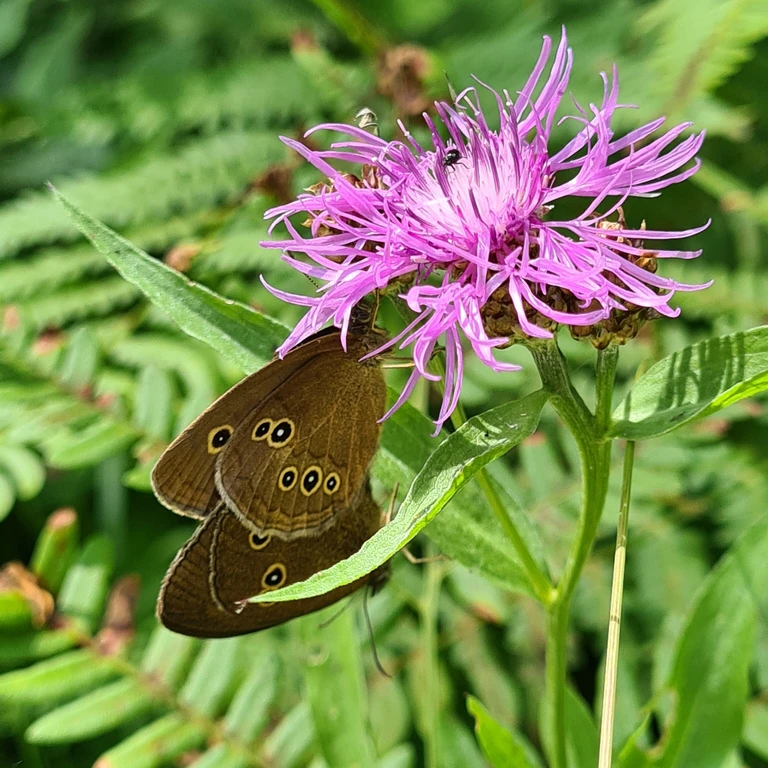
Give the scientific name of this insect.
Aphantopus hyperantus
